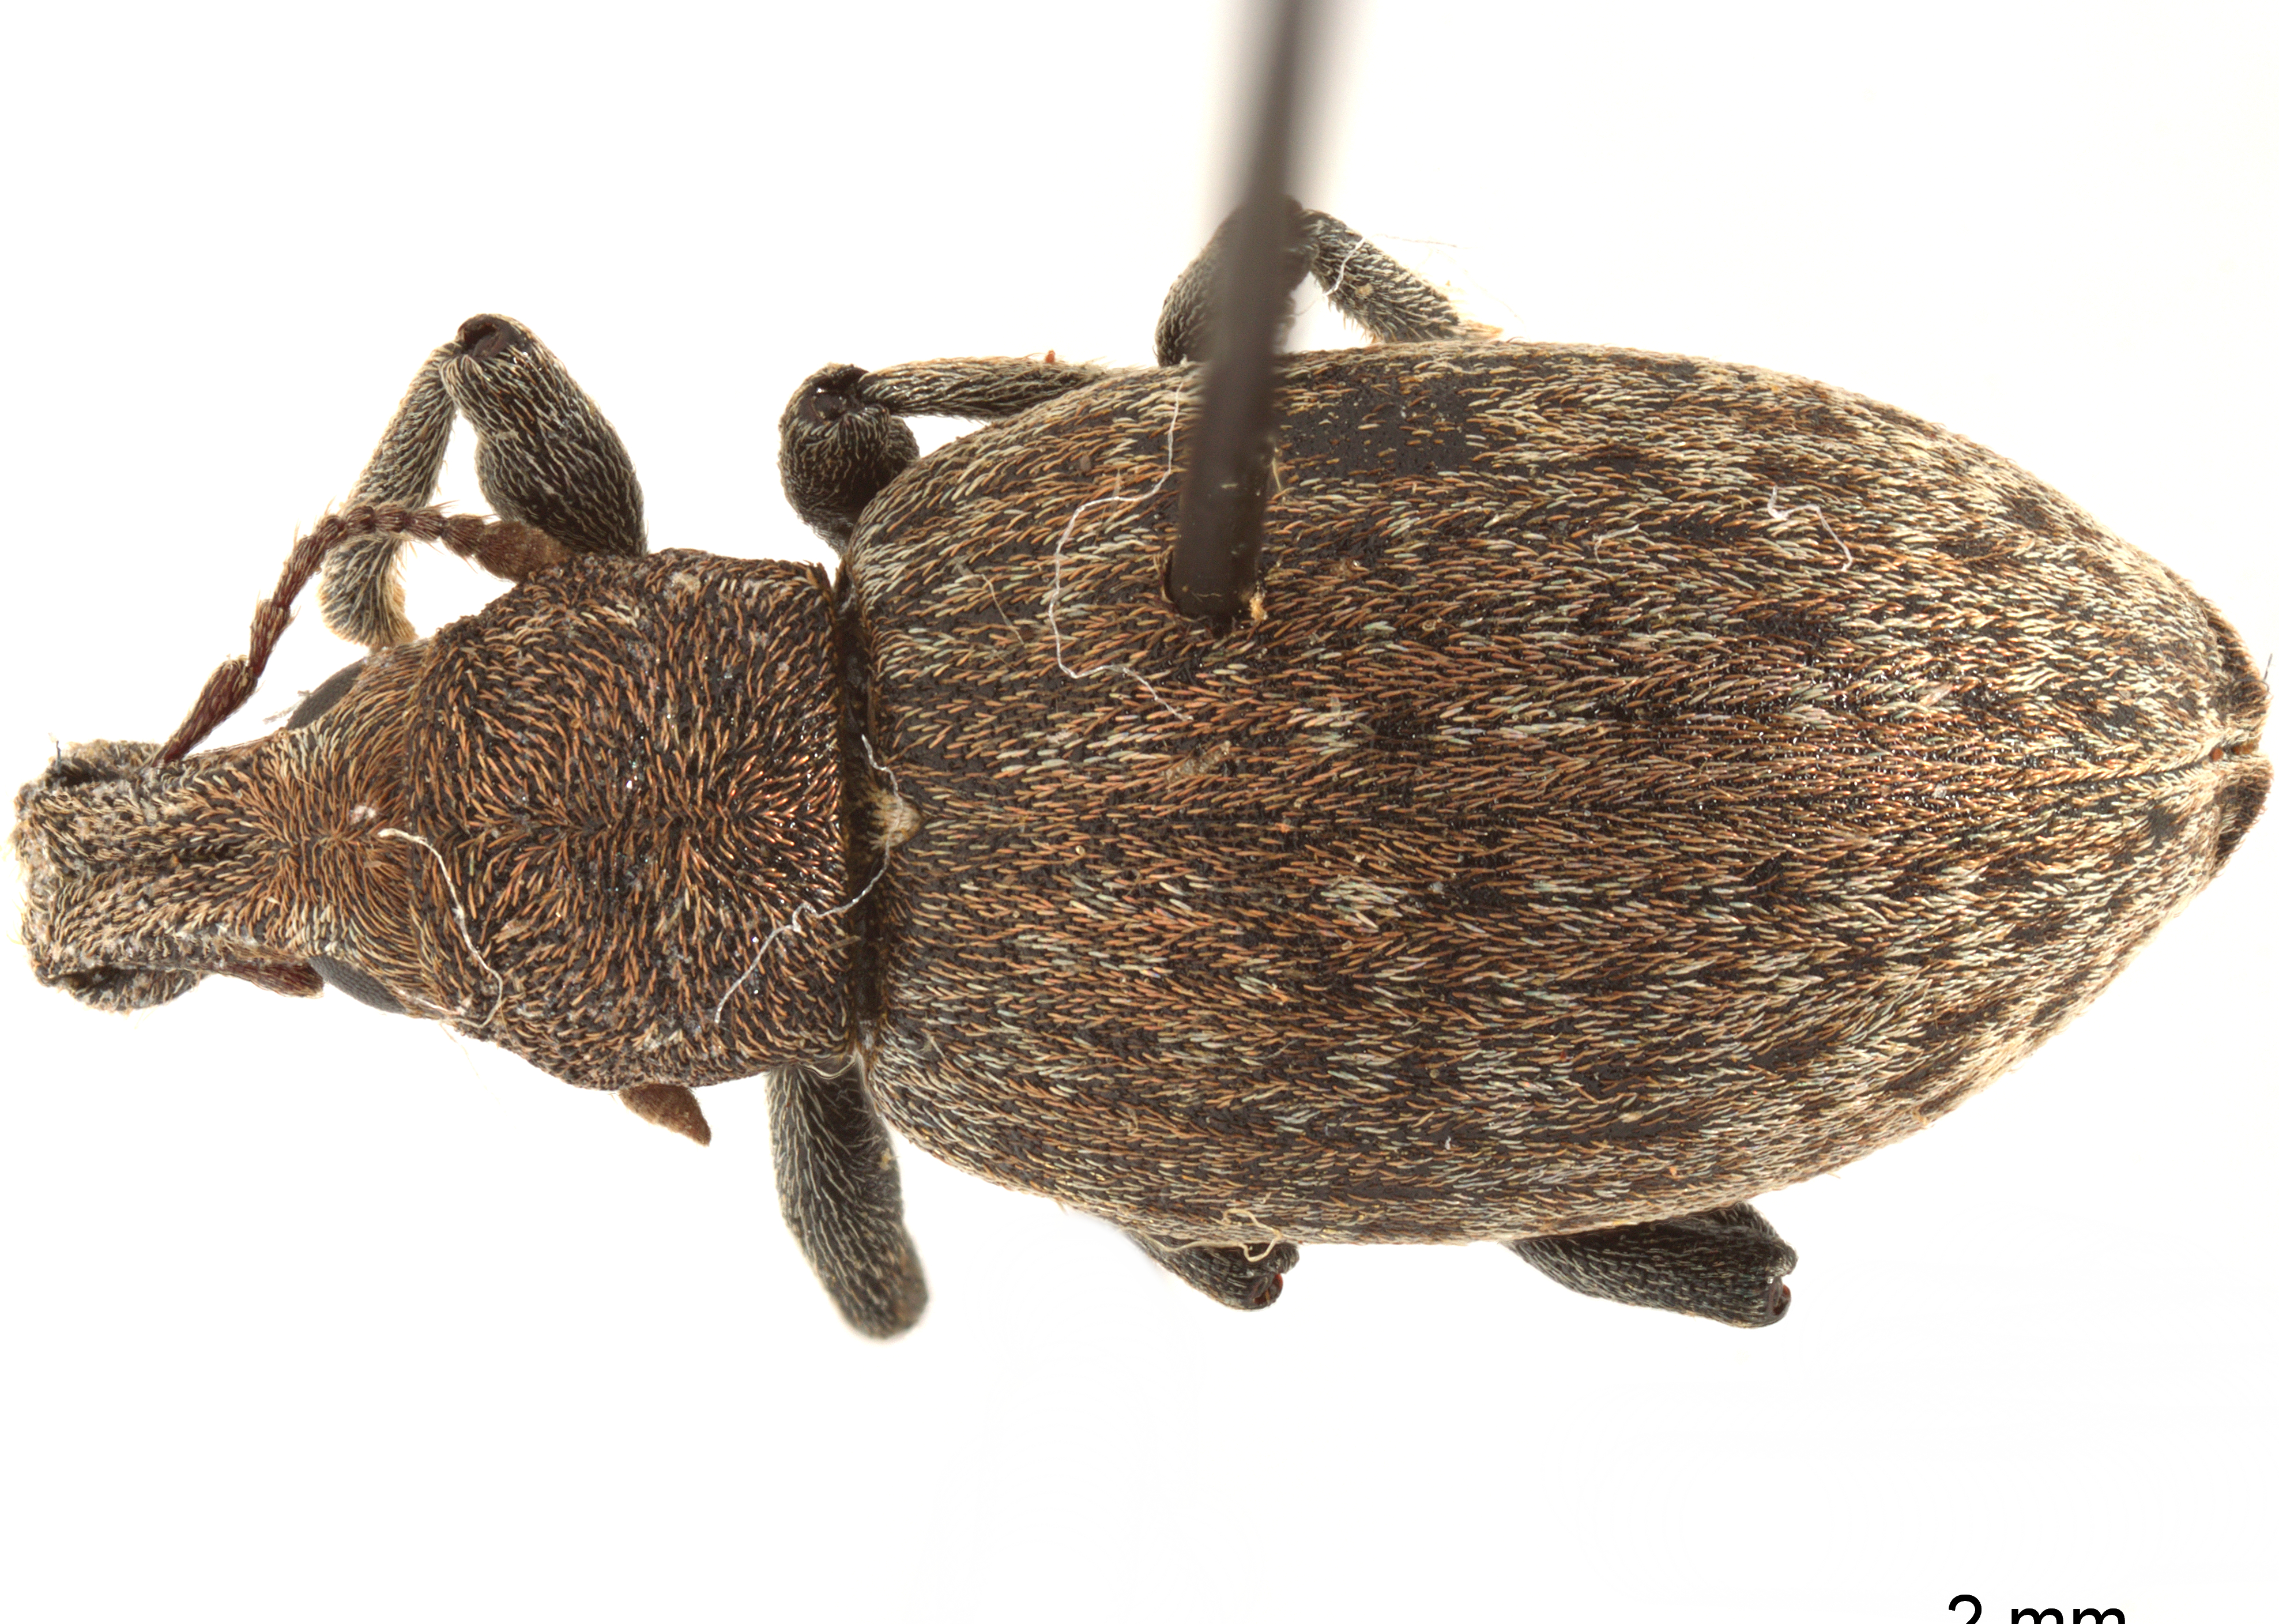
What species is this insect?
Trichalophus alternatus (also Trichalophus seriatus)
